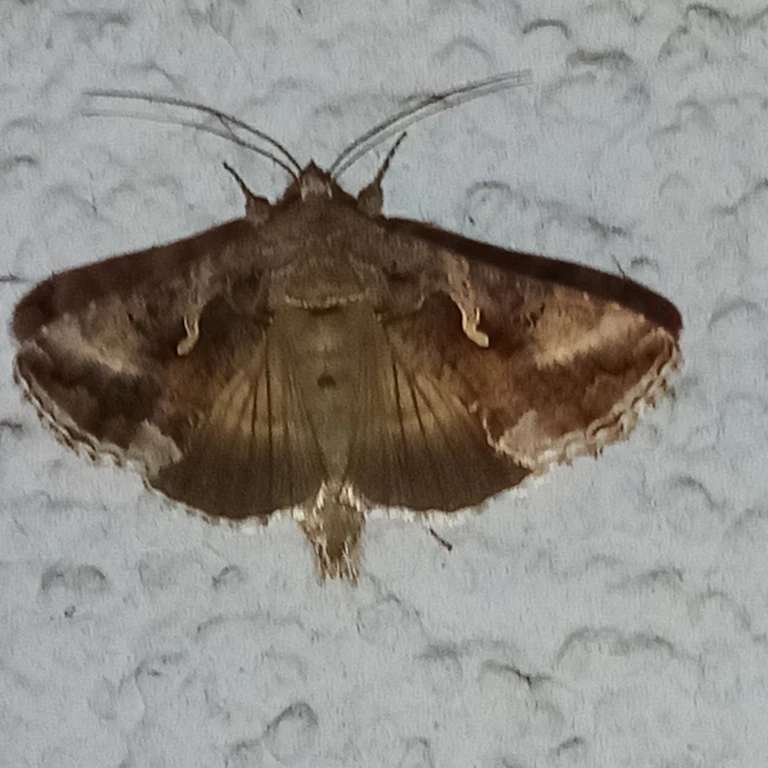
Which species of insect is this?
Autographa gamma
